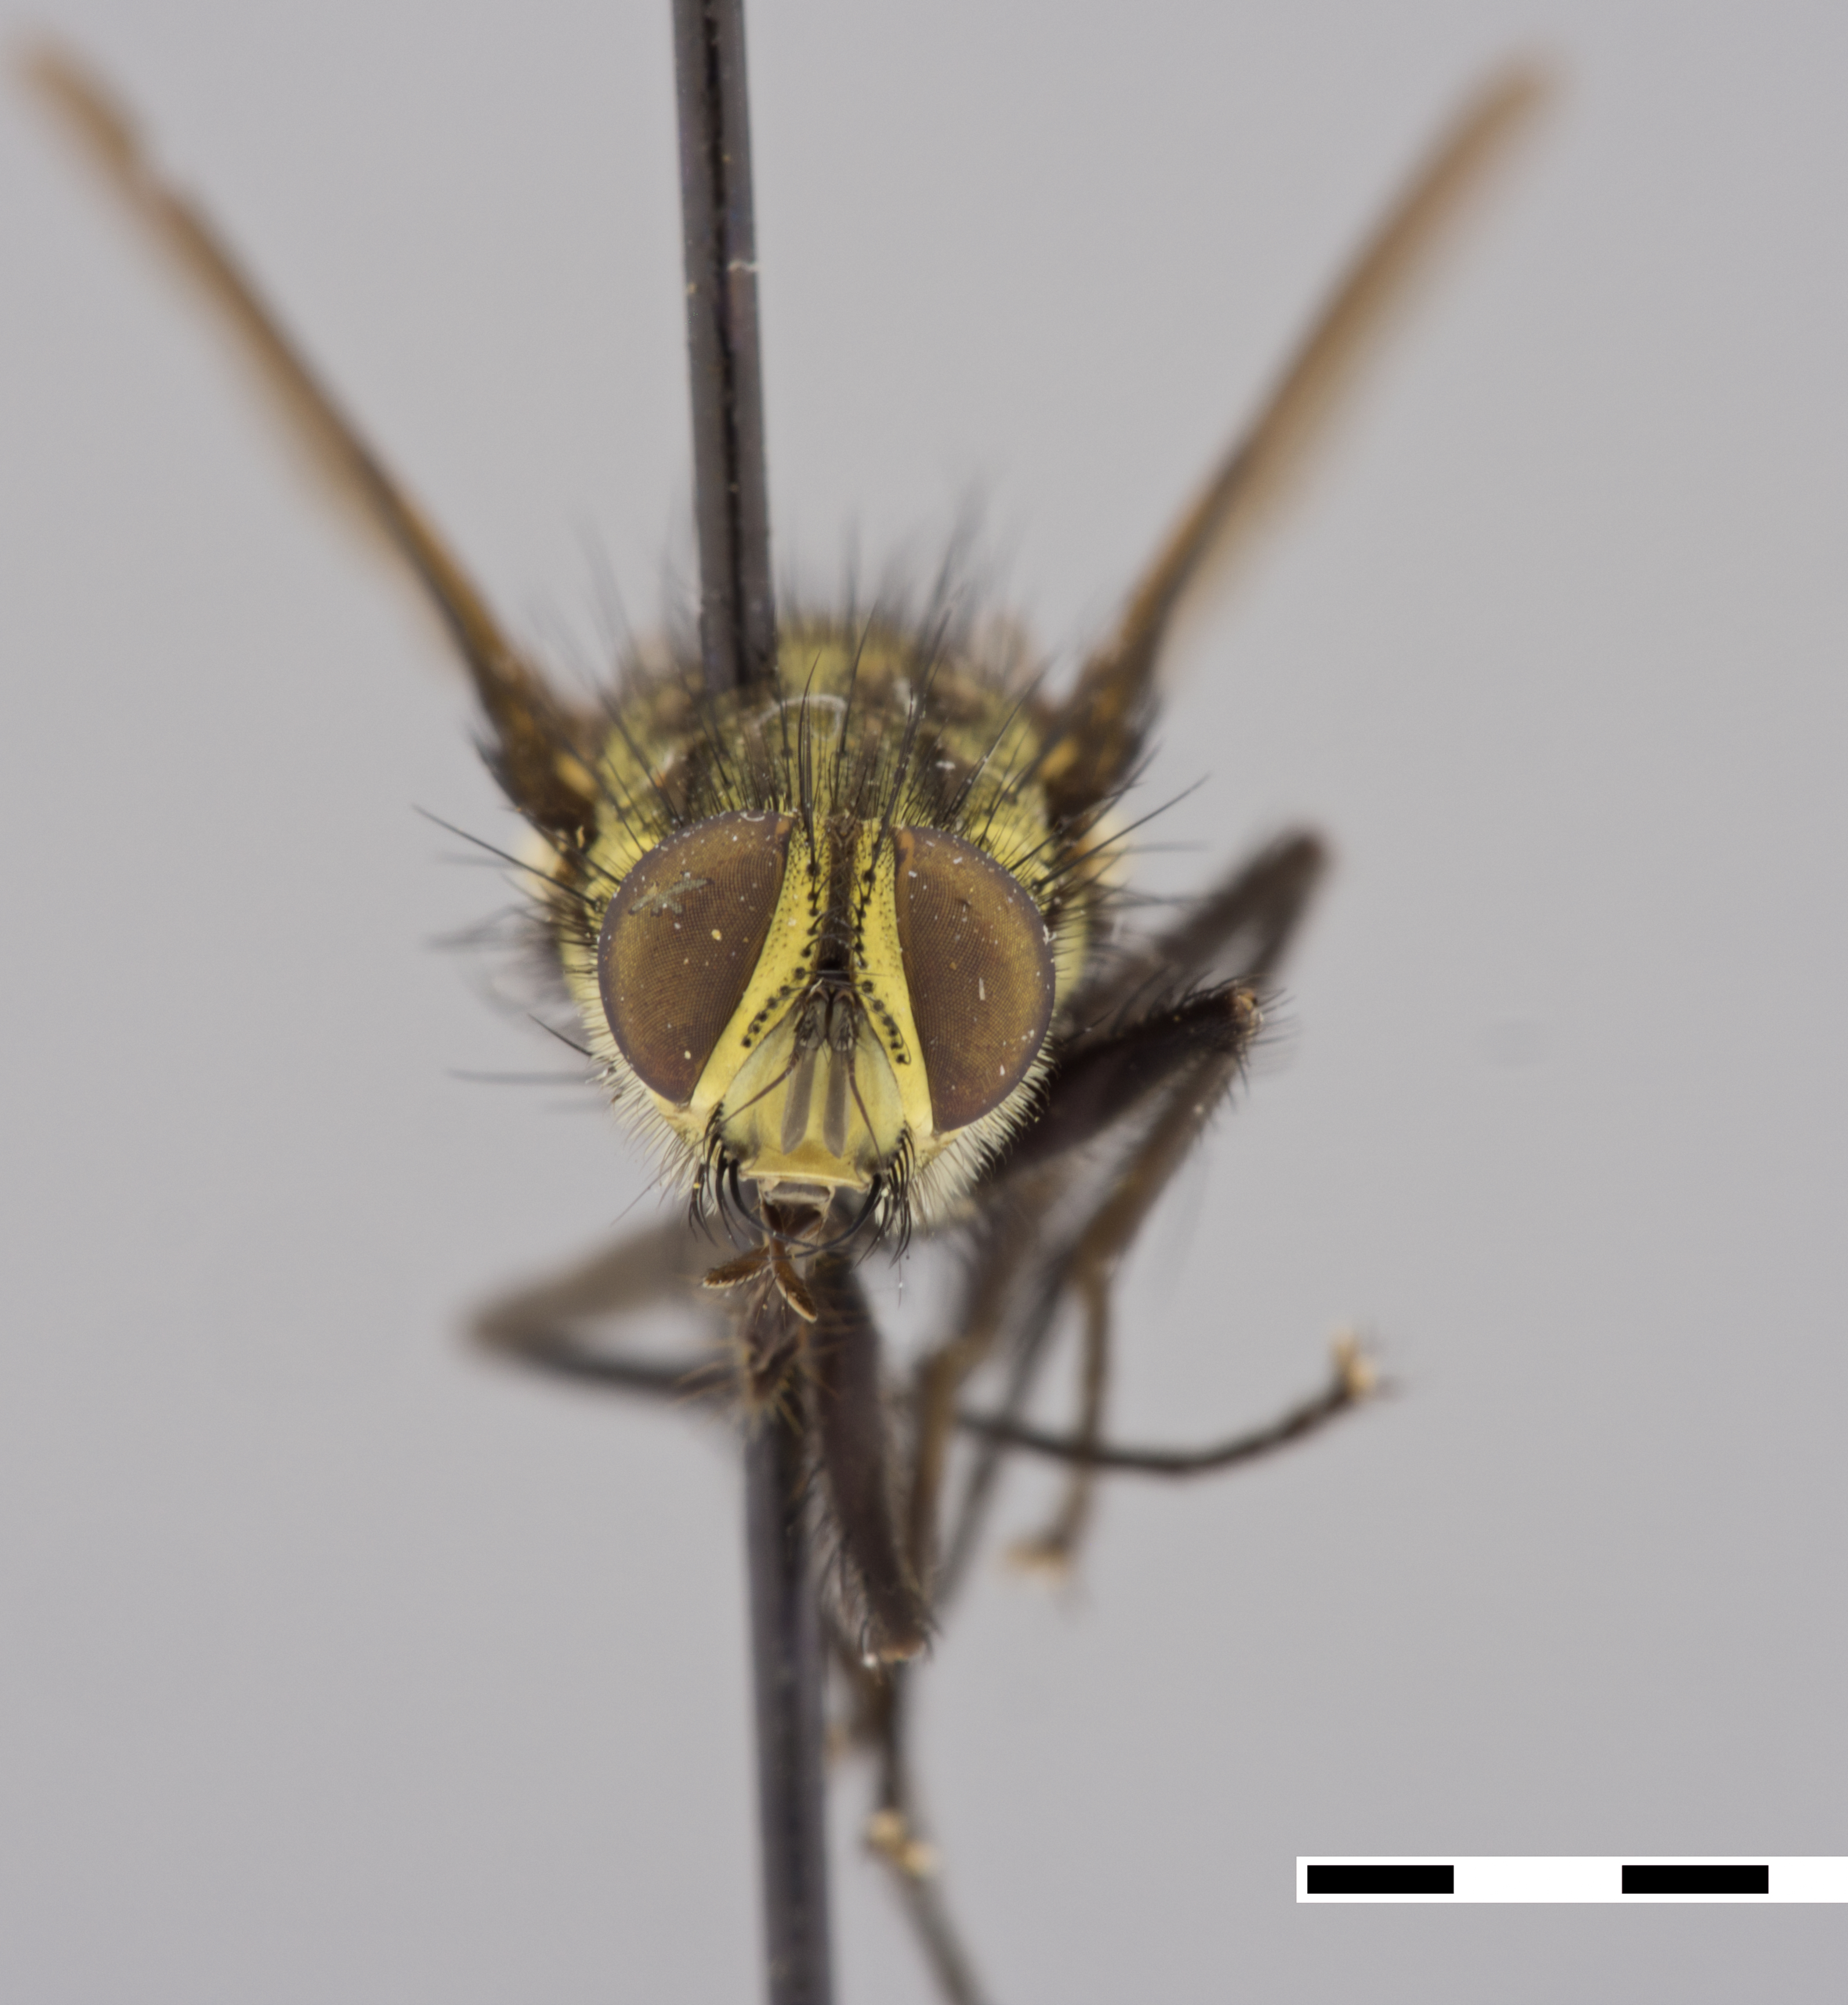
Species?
Urodexodes charapensis
